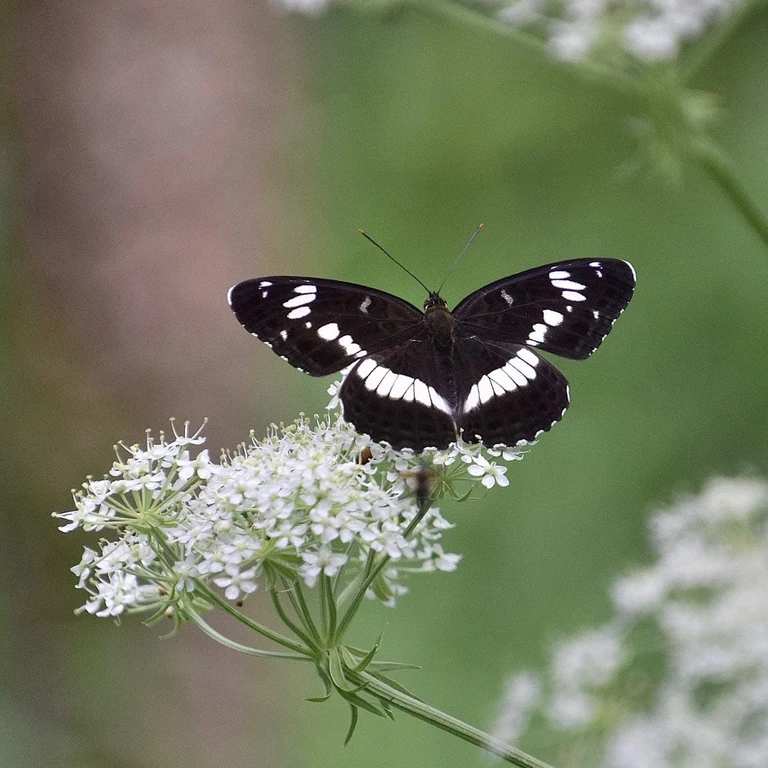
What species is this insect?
Limenitis camilla (also Ladoga camilla)
